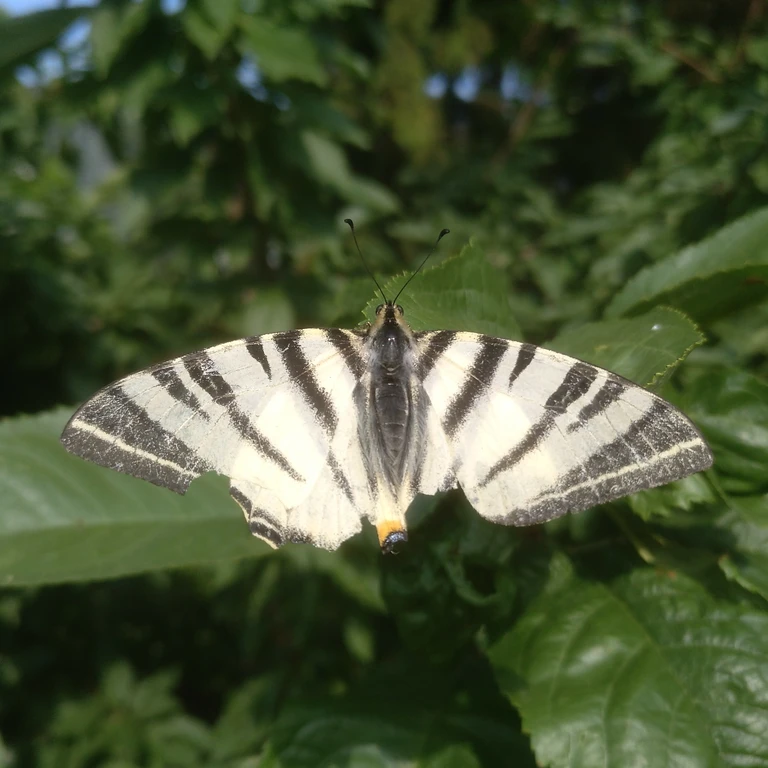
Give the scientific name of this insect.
Iphiclides podalirius
